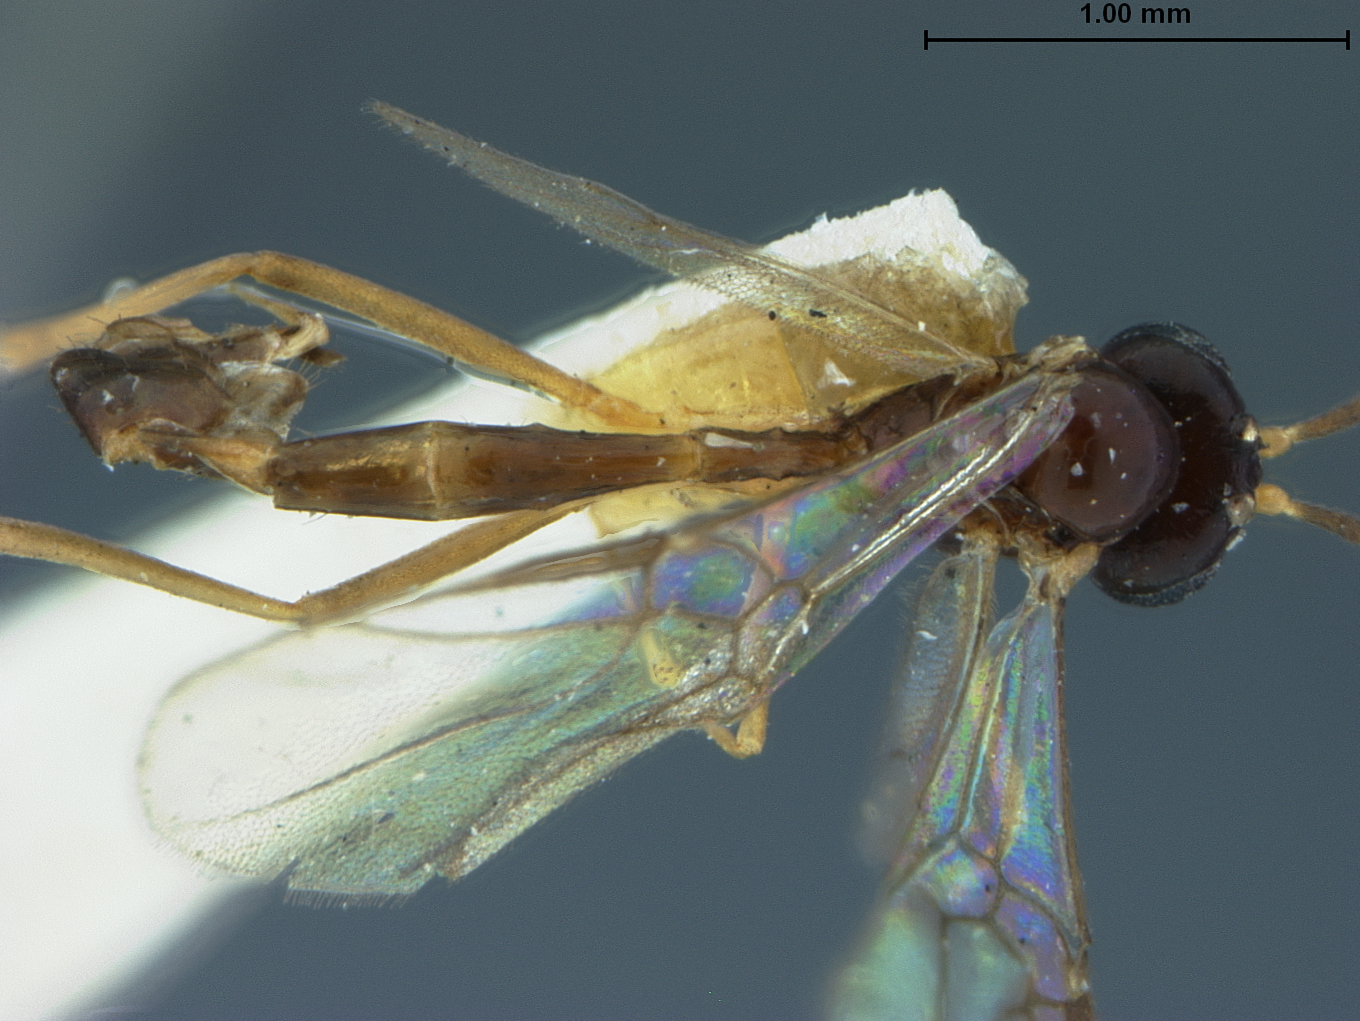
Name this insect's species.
Wesmaelia rileyi
